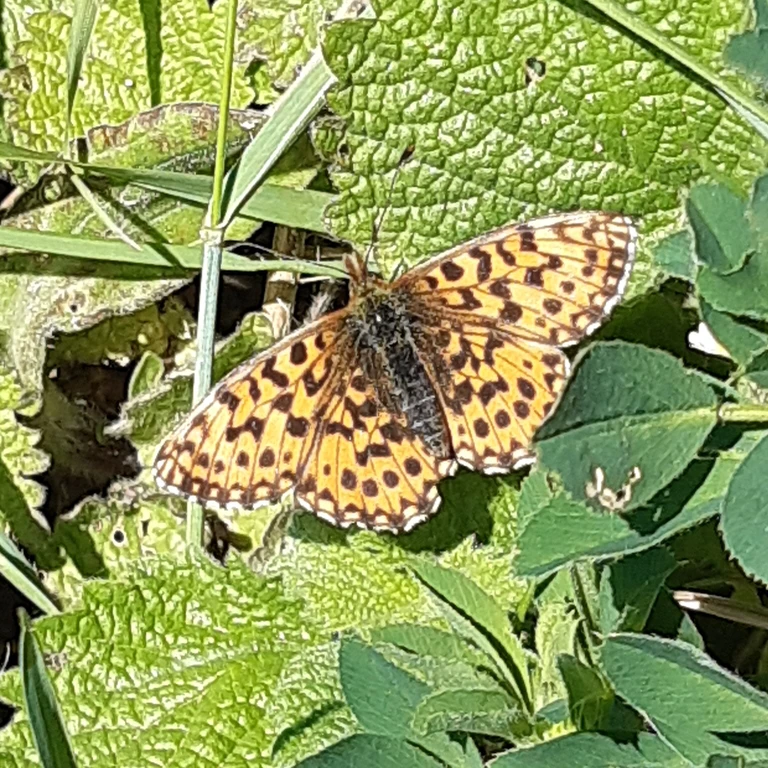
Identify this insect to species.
Boloria dia
